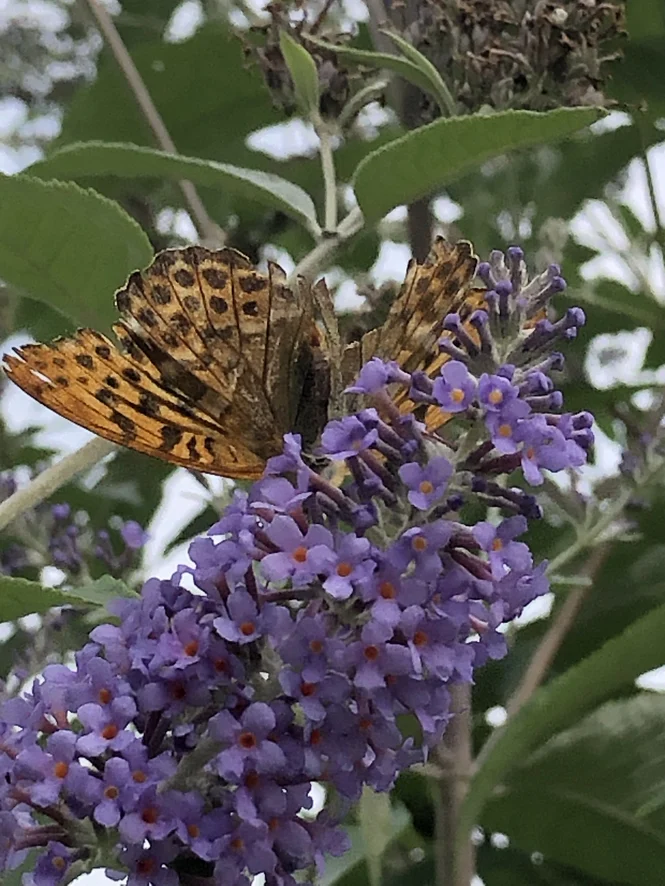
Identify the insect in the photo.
Argynnis paphia
